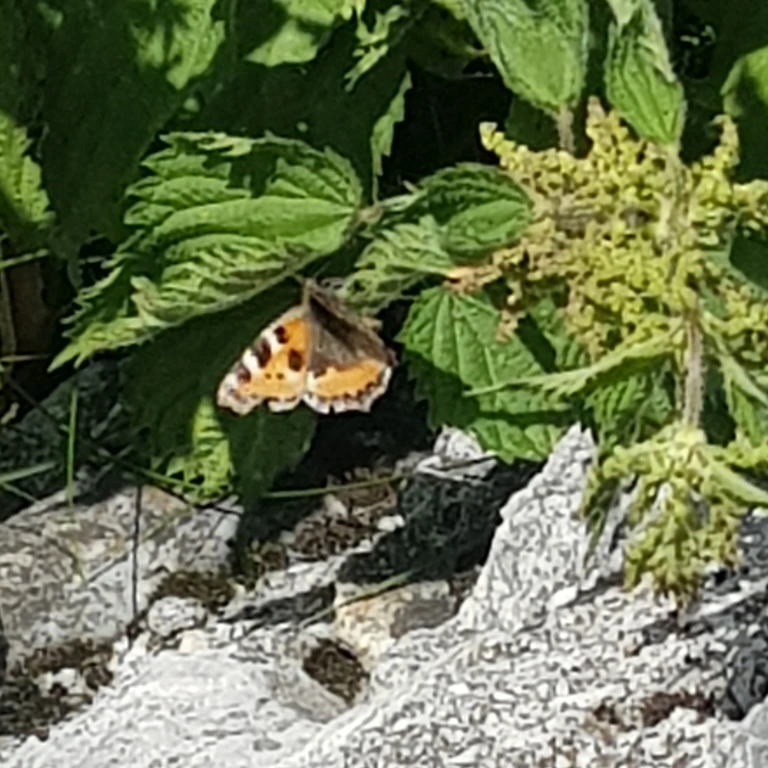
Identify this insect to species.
Vanessa cardui
